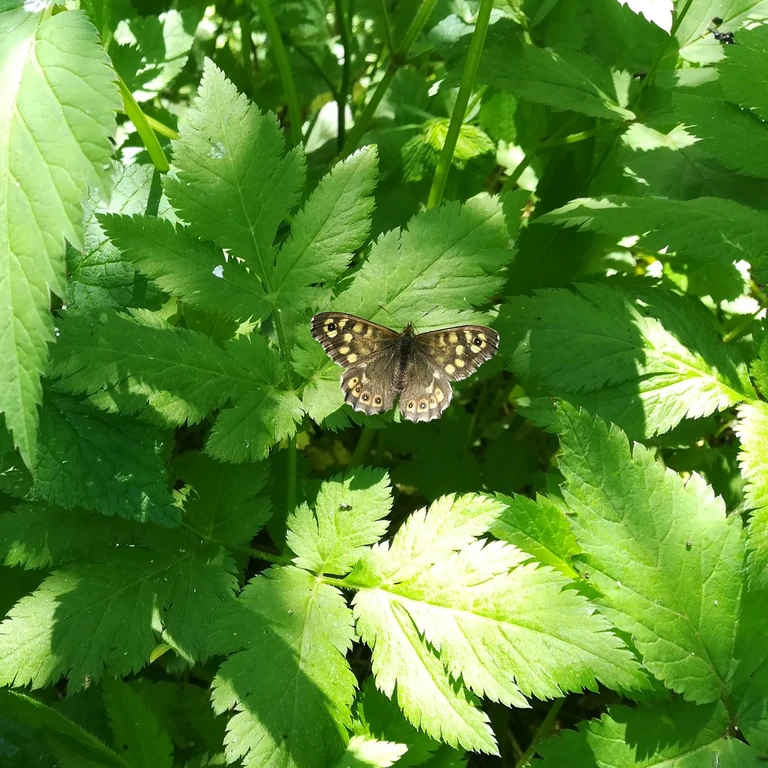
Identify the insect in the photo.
Pararge aegeria
